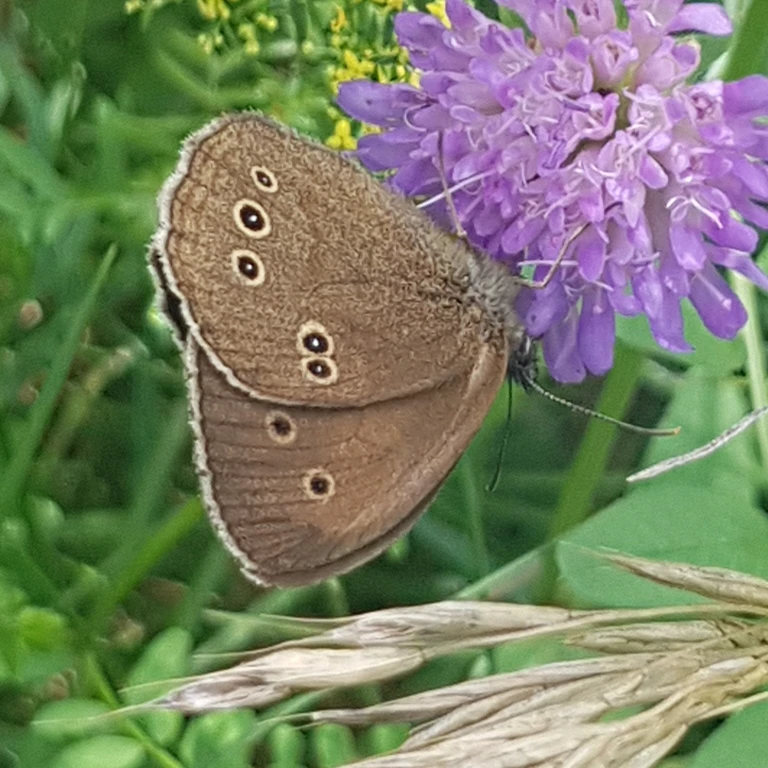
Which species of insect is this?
Aphantopus hyperantus
